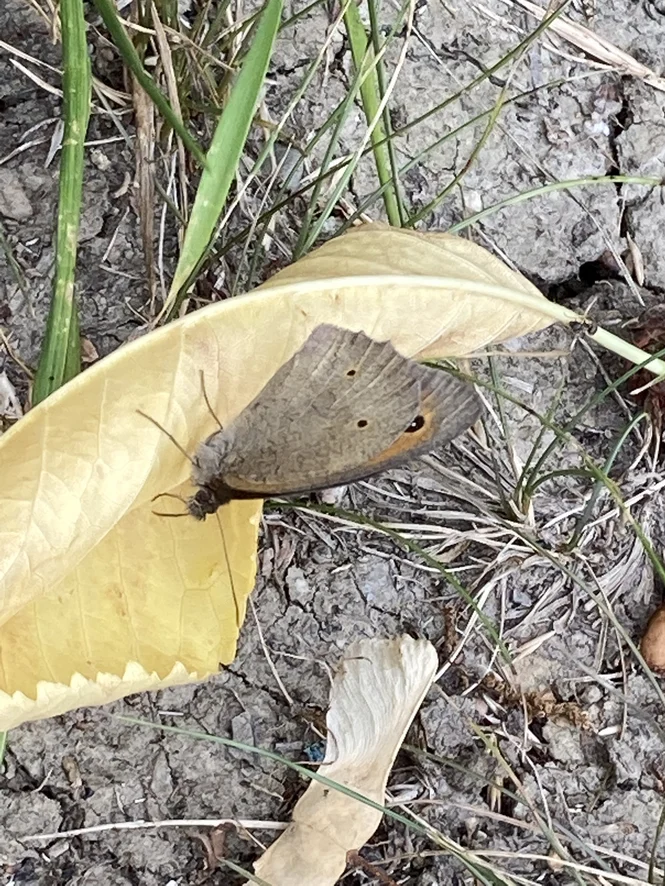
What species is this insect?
Maniola jurtina
